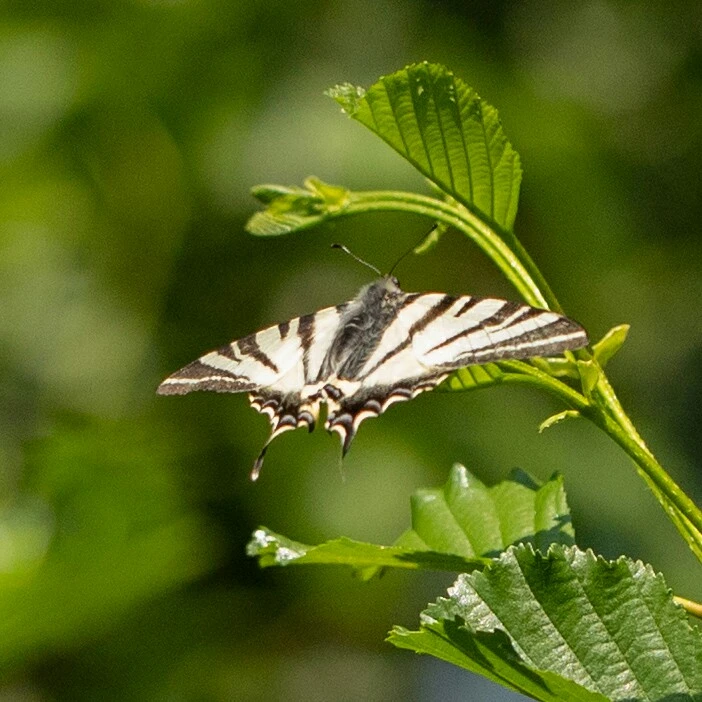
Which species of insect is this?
Iphiclides podalirius
